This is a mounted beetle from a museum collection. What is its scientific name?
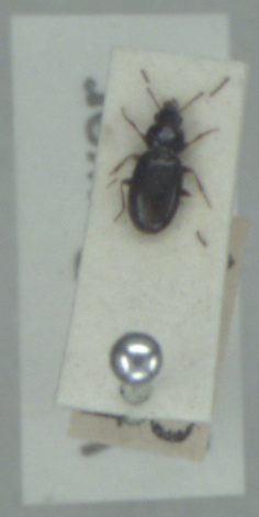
Bembidion obtusum
